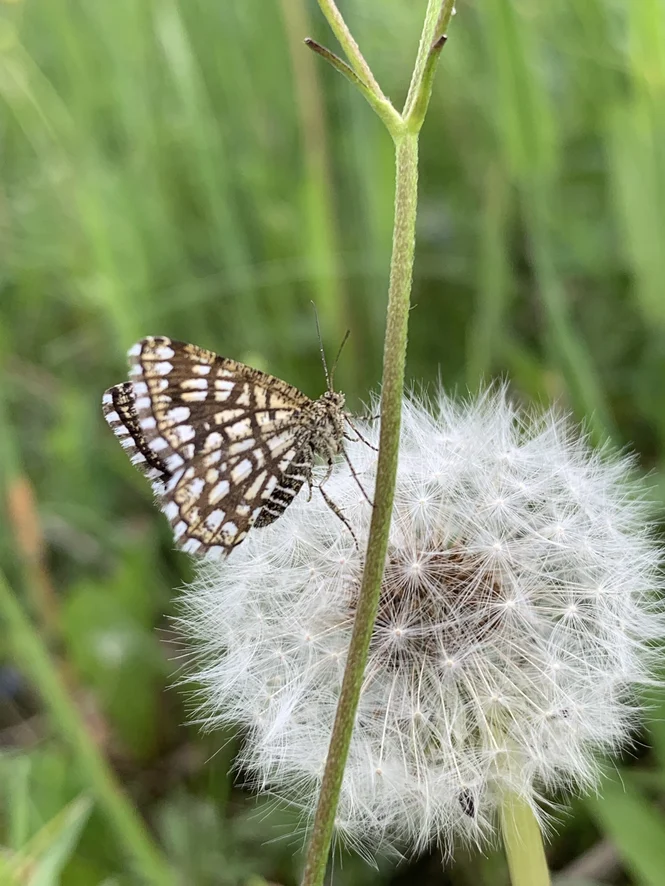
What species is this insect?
Chiasmia clathrata
